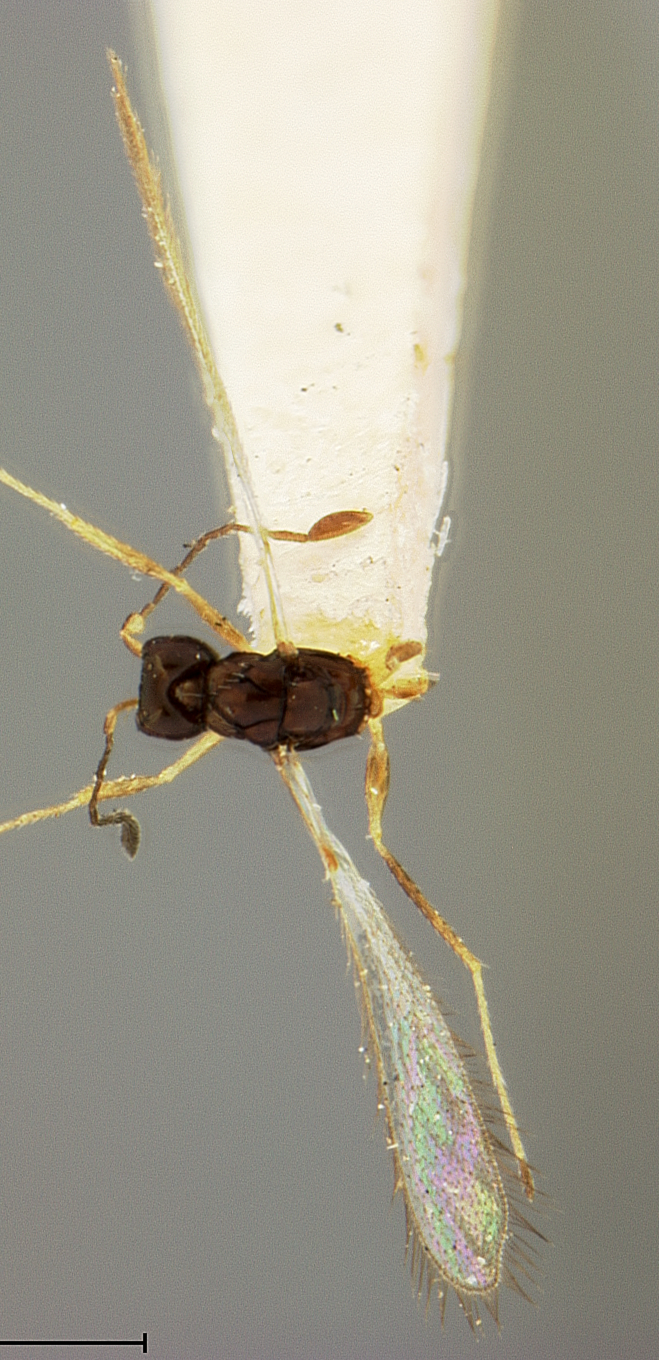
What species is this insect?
Polynema needhami
